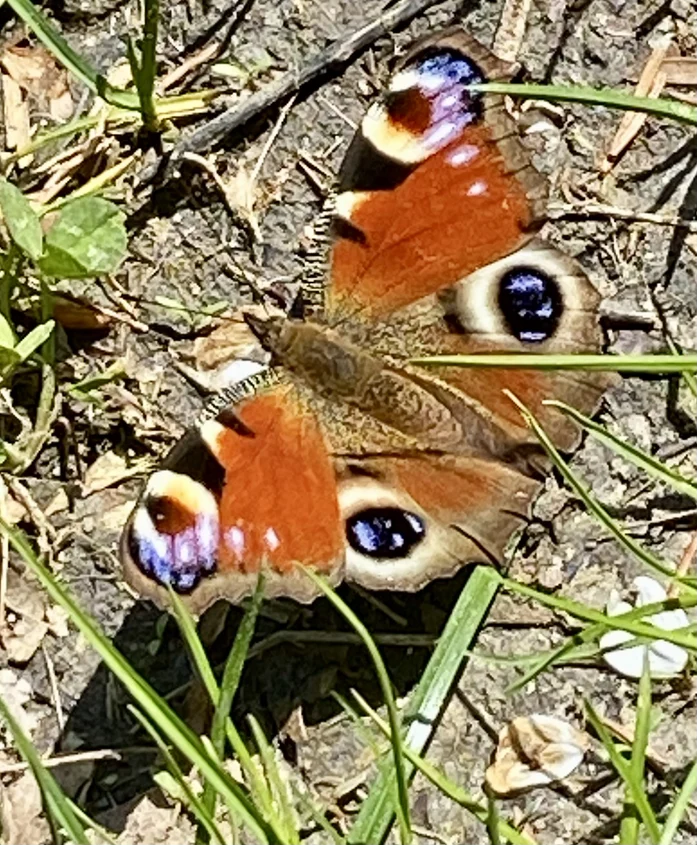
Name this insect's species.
Aglais io
